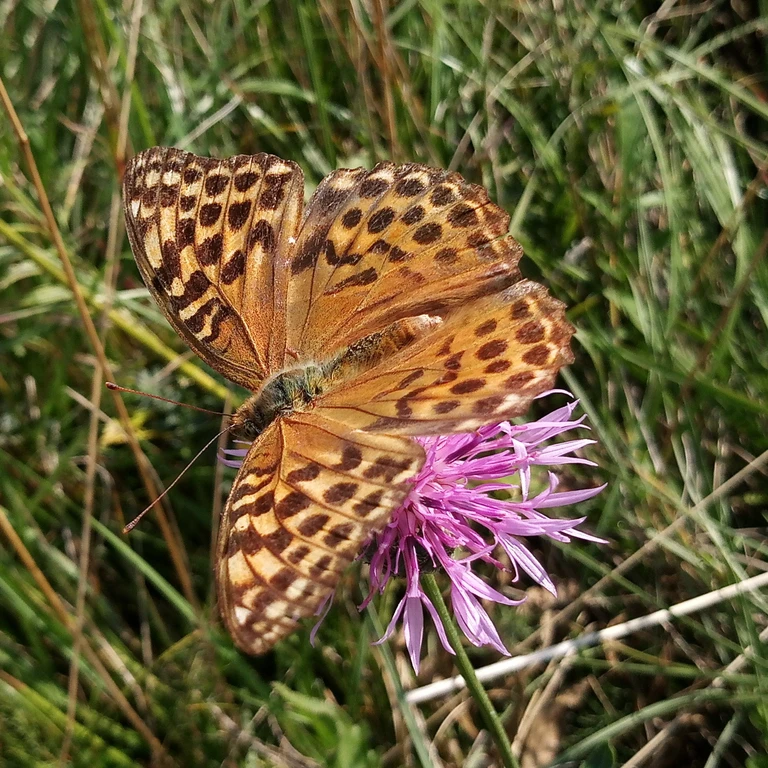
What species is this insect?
Argynnis paphia
